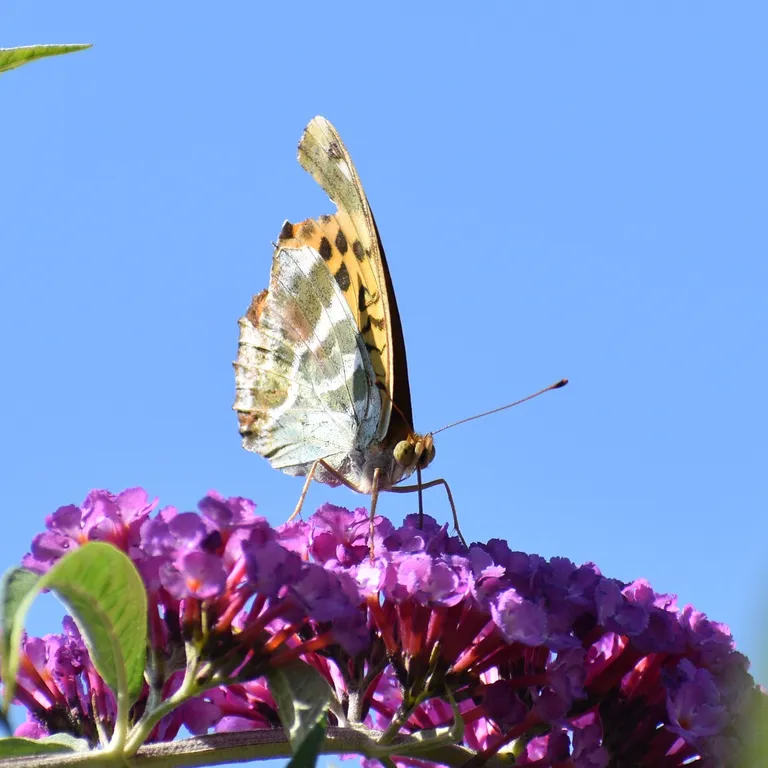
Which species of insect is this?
Argynnis paphia
